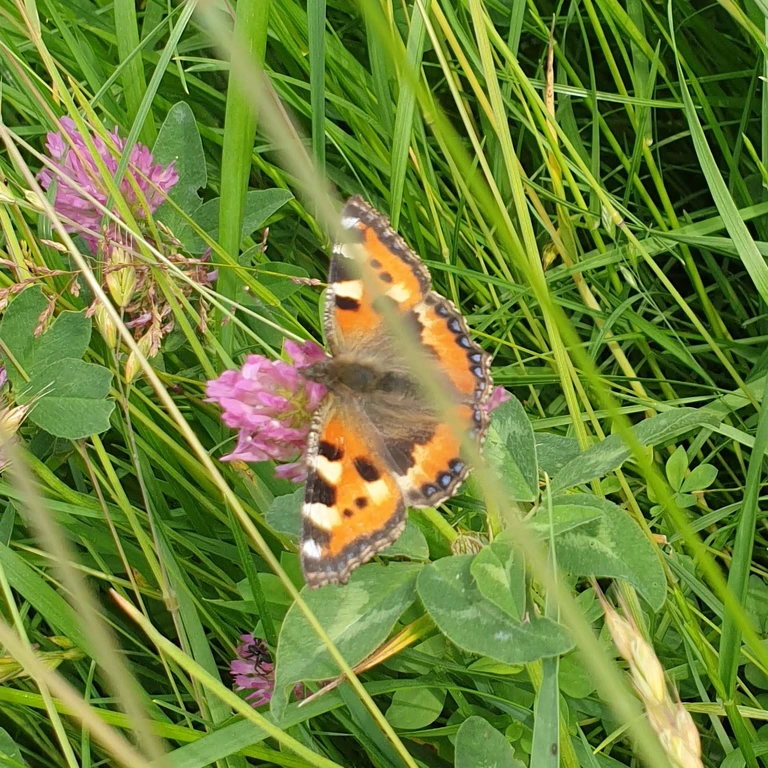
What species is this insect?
Aglais urticae
